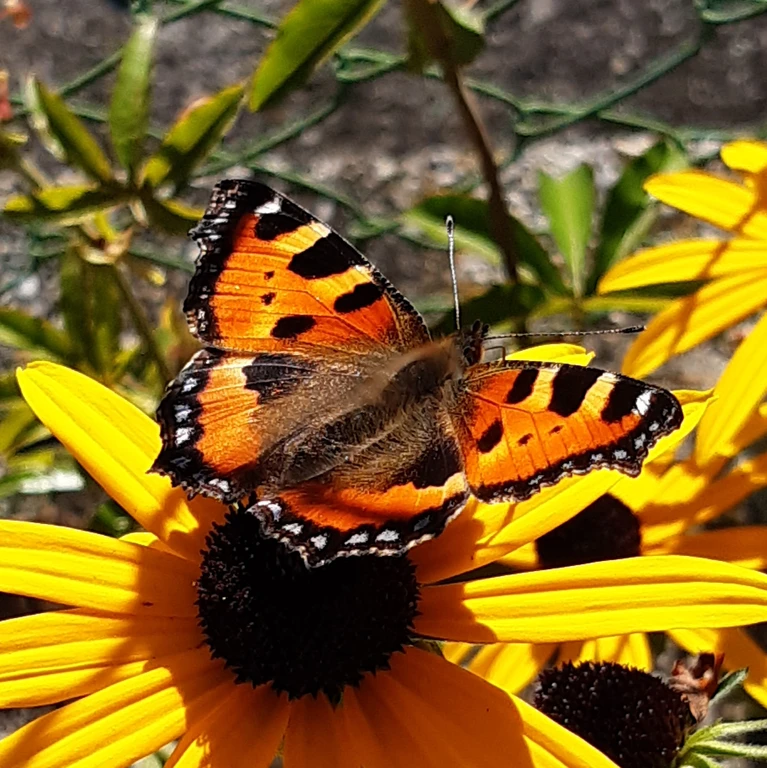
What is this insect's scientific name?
Aglais urticae
